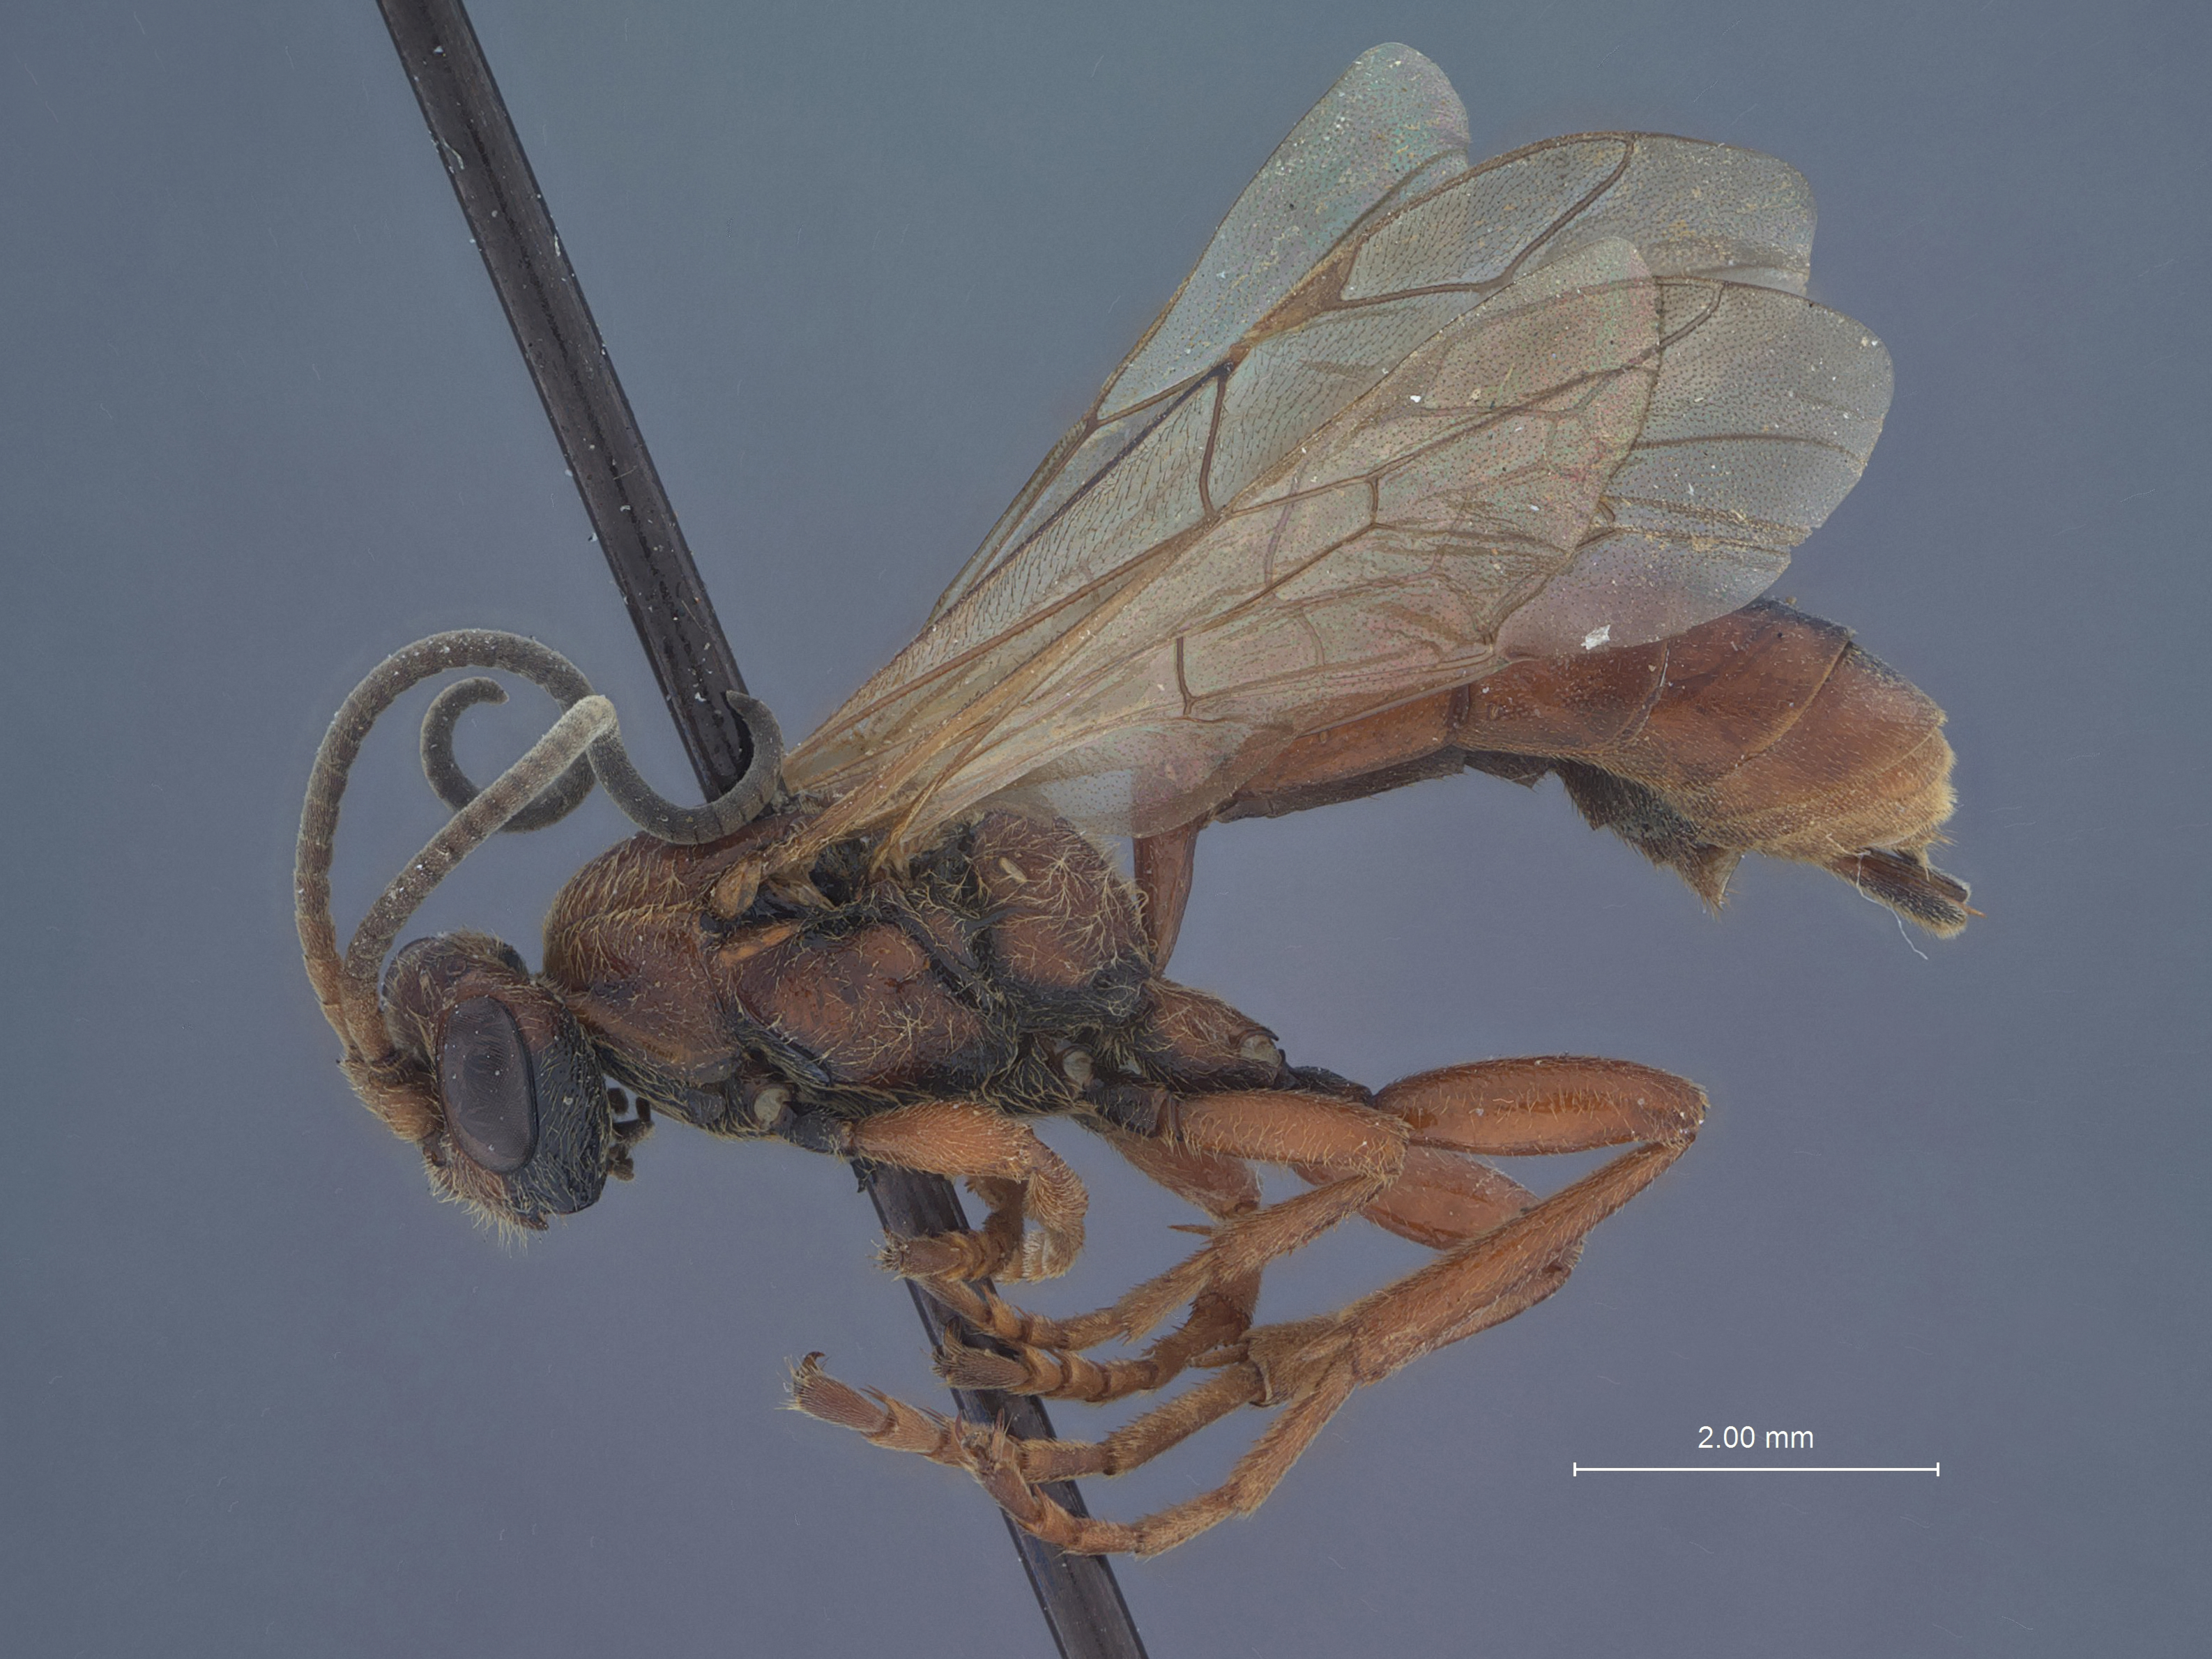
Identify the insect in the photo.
Pterocormus alpestriformis
